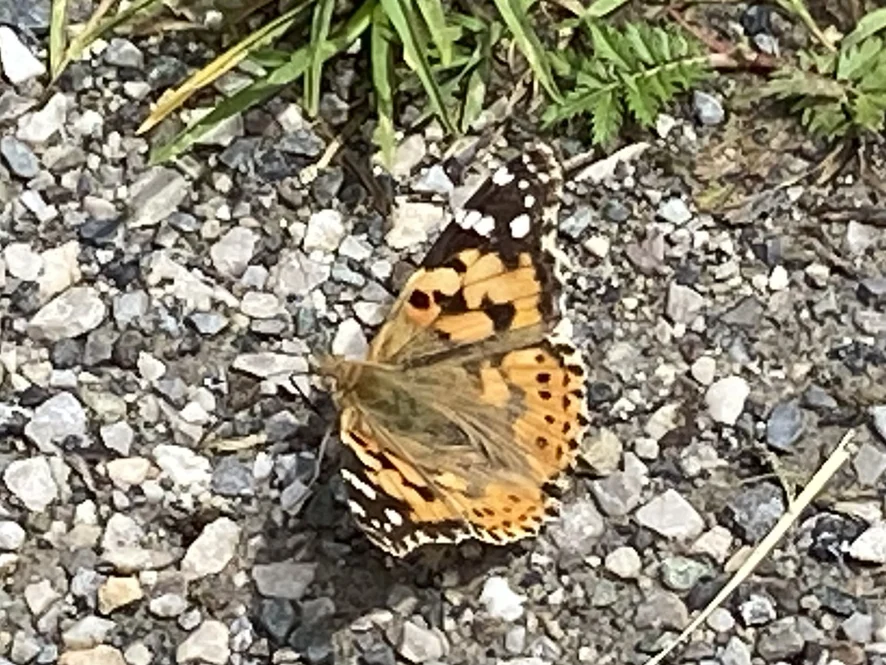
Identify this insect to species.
Vanessa cardui
